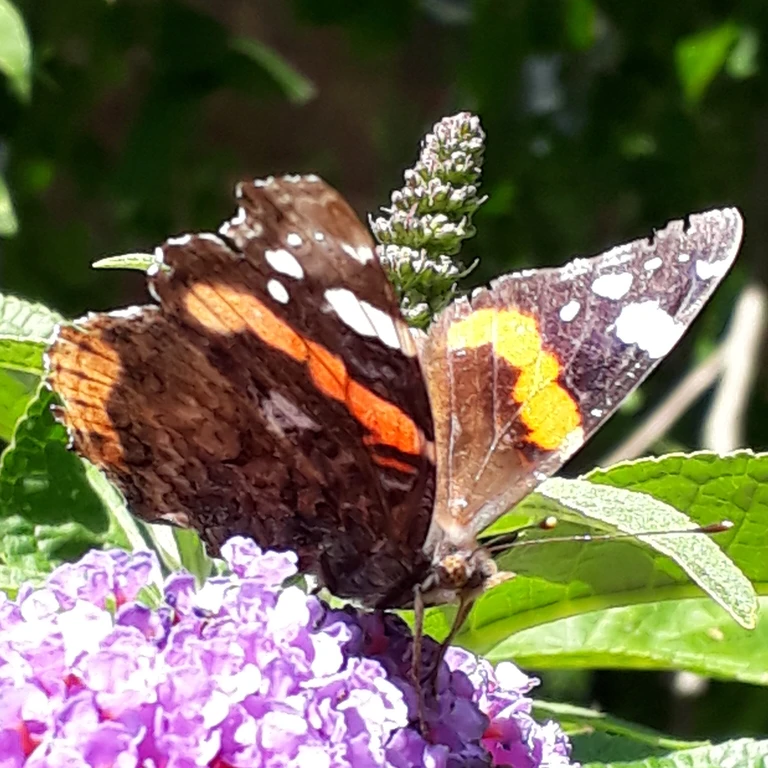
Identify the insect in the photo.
Vanessa atalanta
